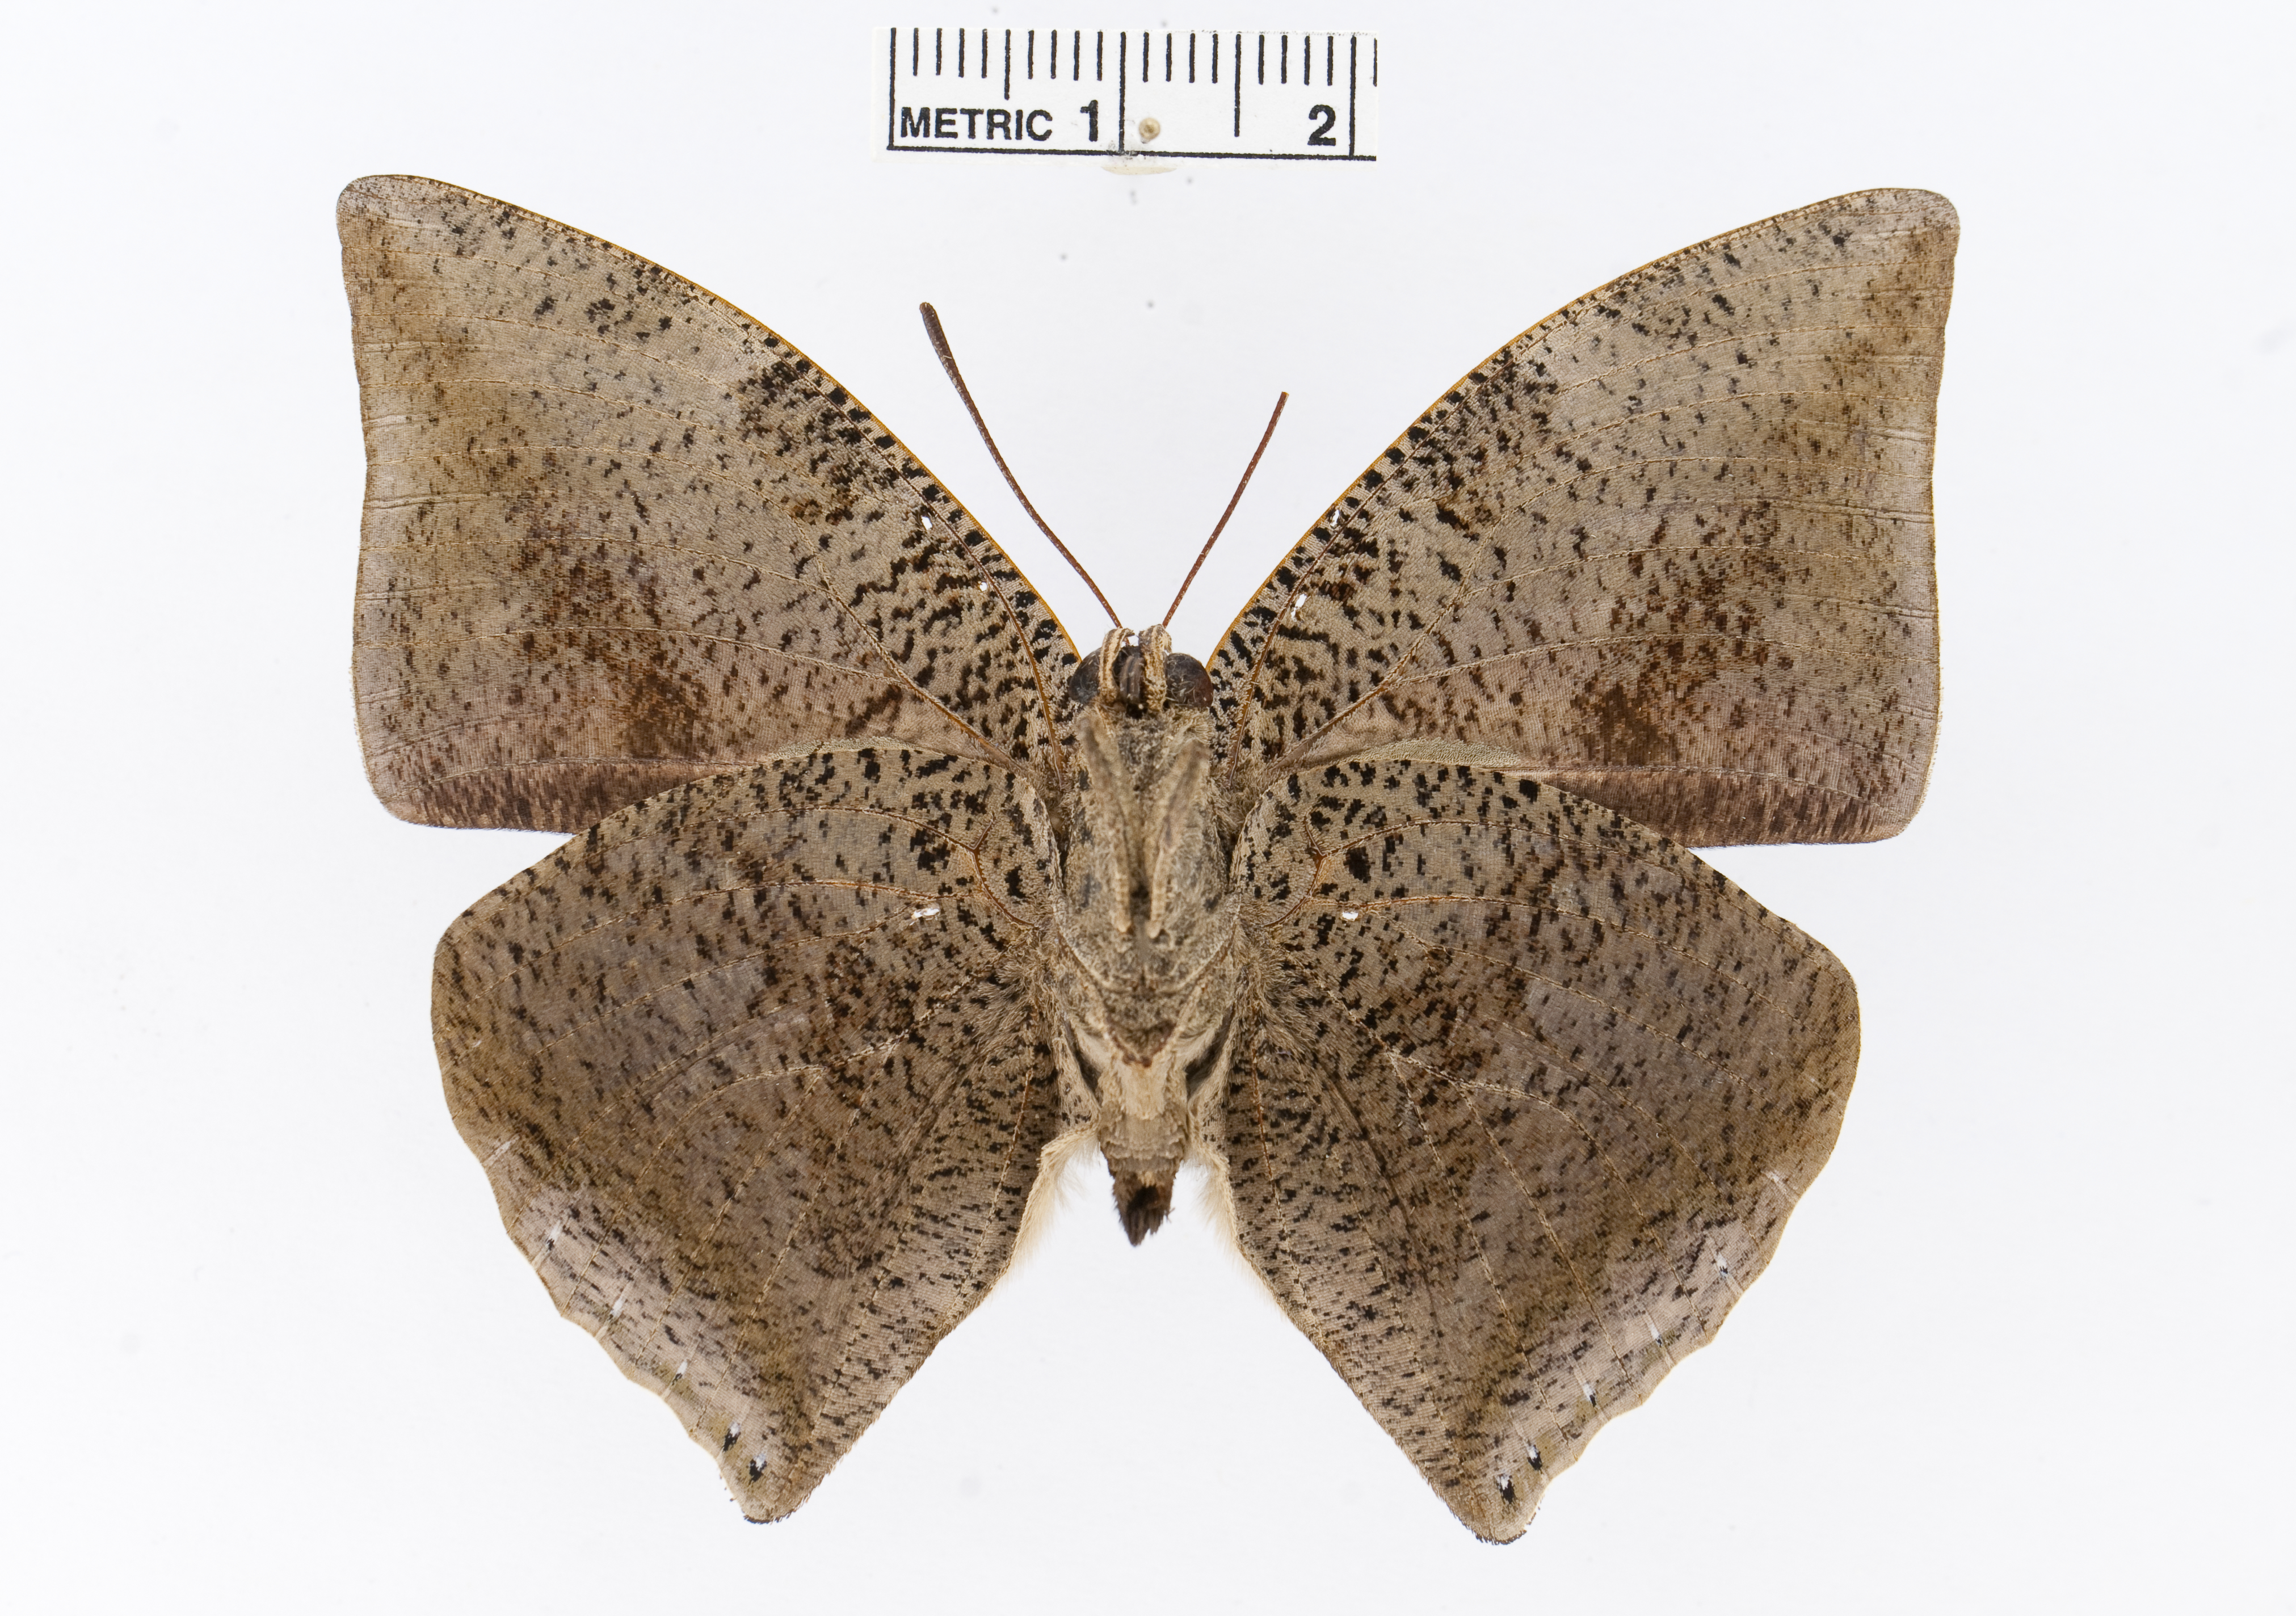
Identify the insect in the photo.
Polygrapha xenocrates
